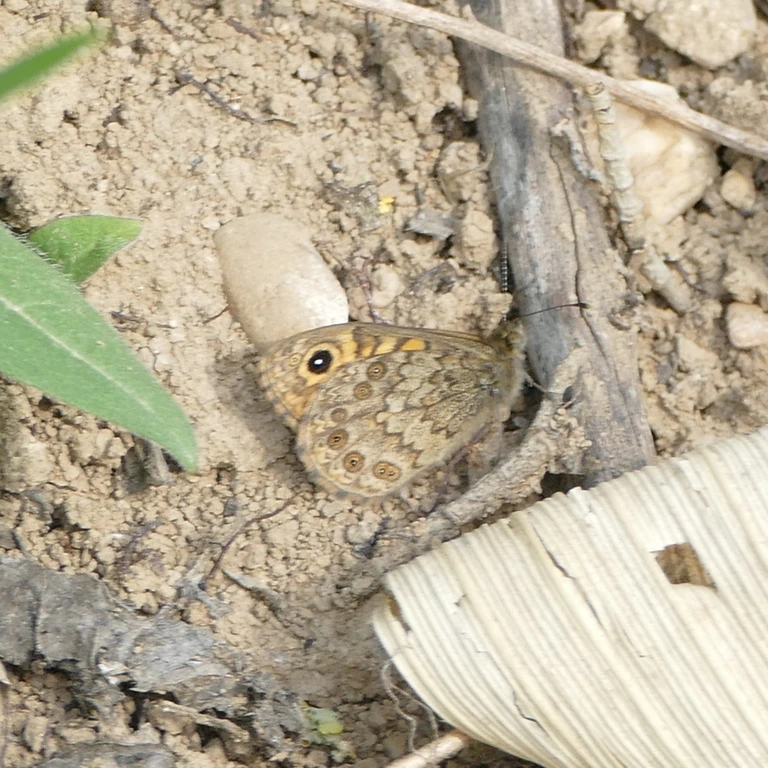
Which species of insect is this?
Lasiommata megera (also Pararge megera)
